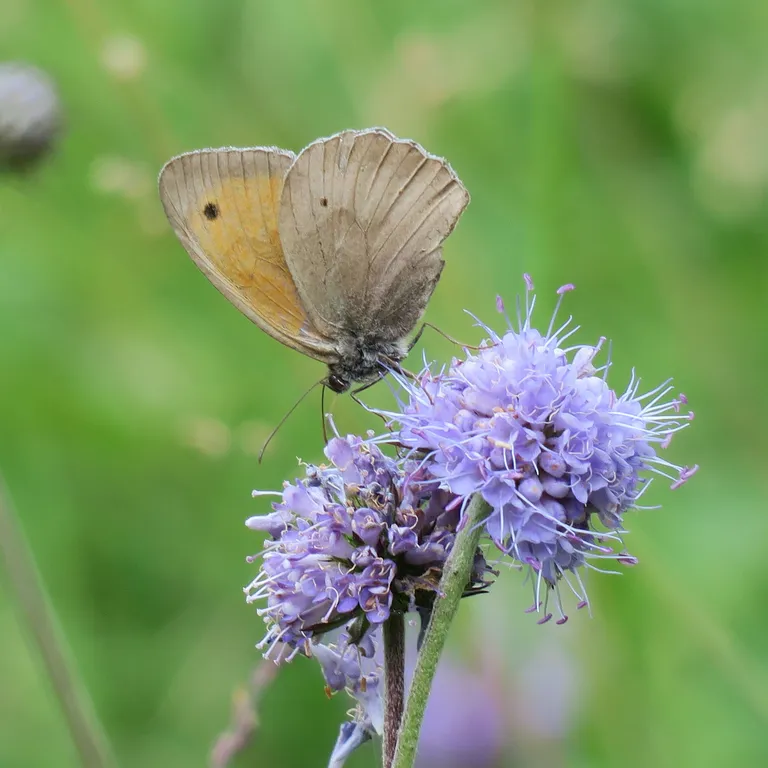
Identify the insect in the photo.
Maniola jurtina
